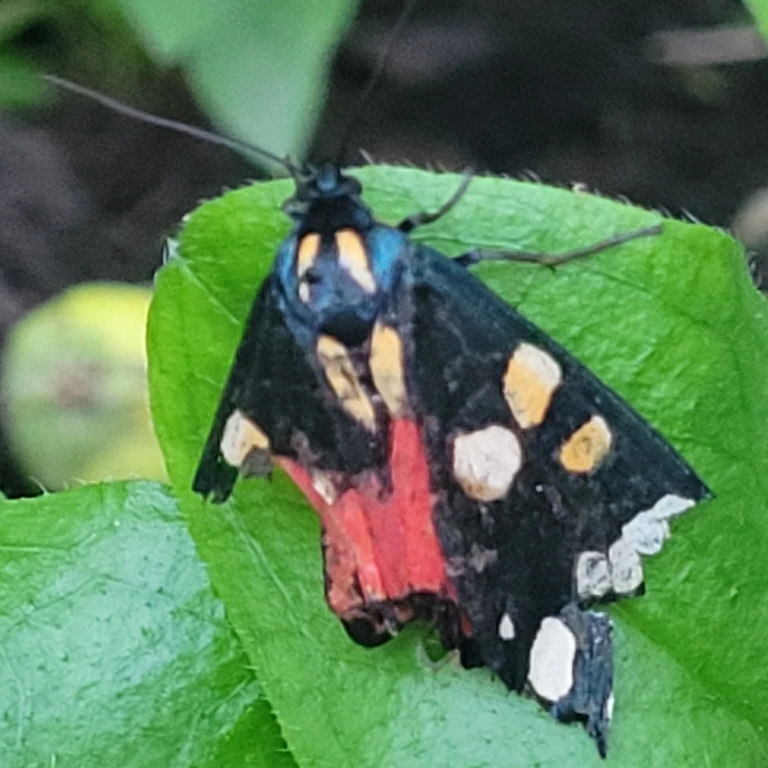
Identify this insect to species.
Callimorpha dominula
